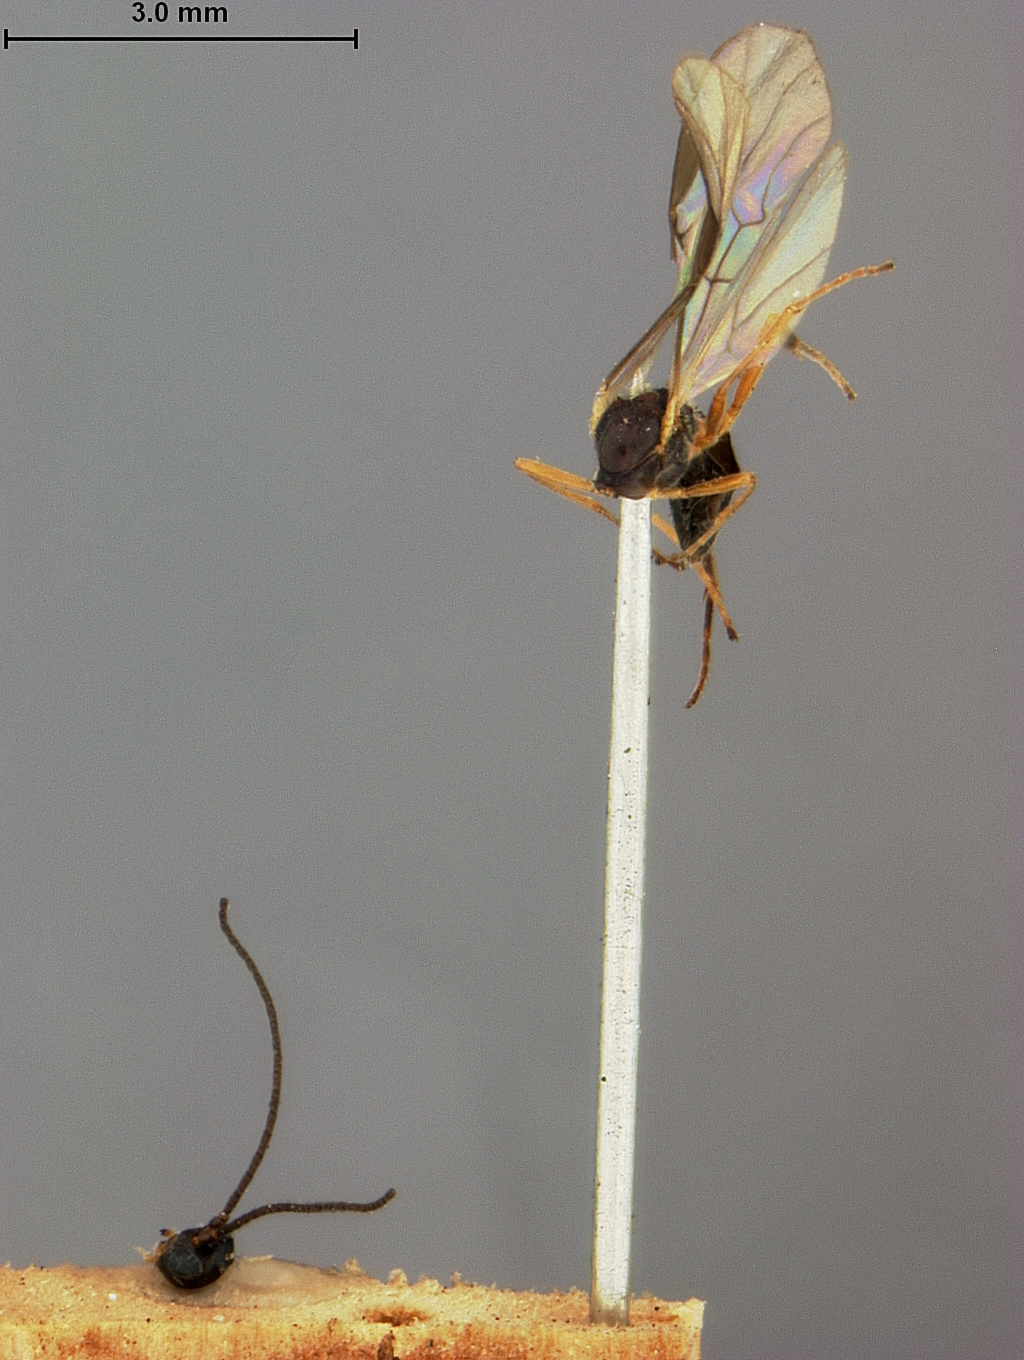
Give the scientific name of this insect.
Dyscole alaskensis
